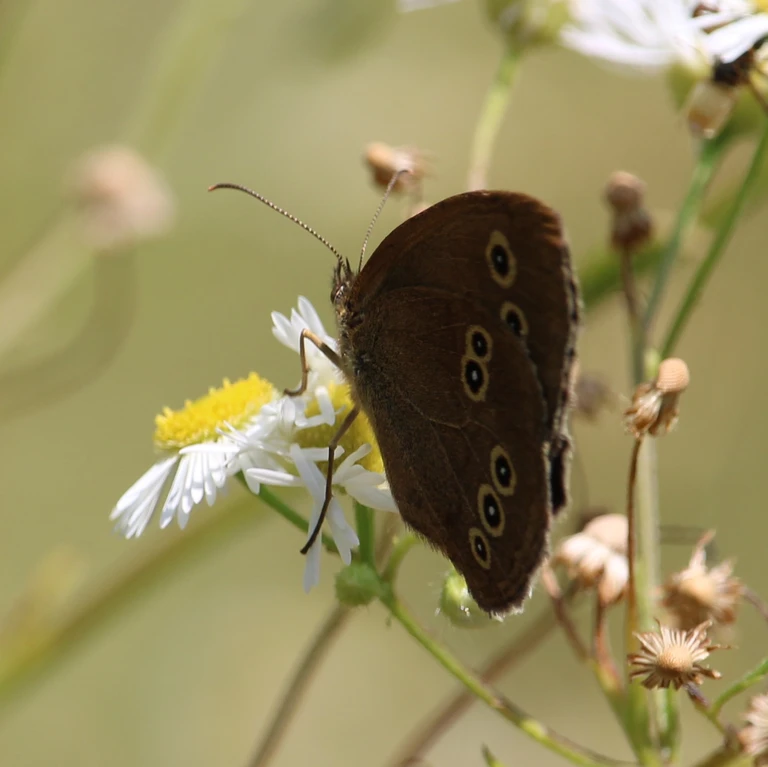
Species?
Aphantopus hyperantus
